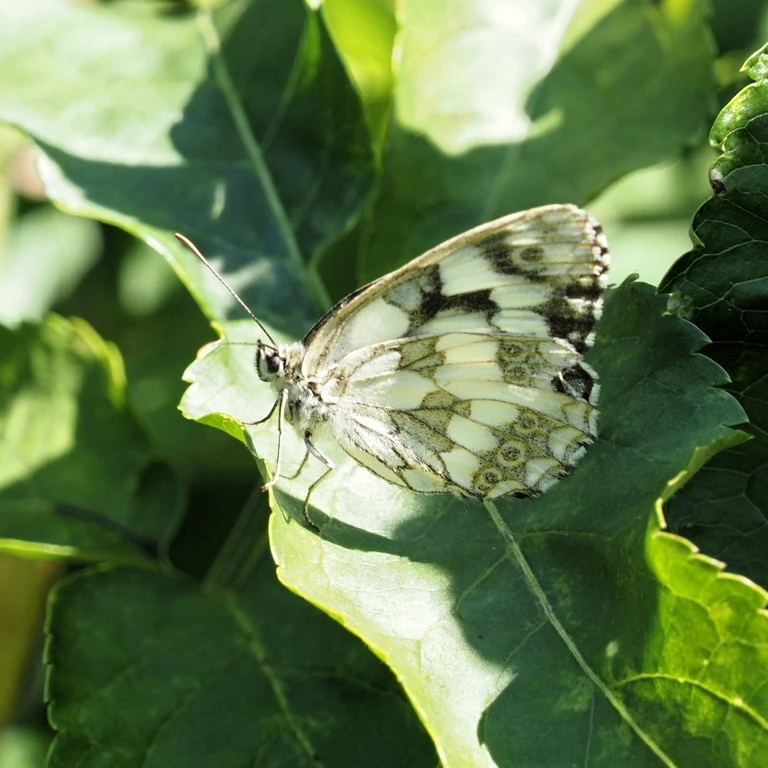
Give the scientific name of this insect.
Melanargia galathea
